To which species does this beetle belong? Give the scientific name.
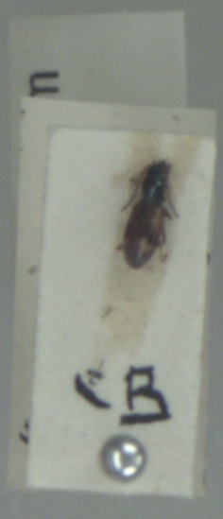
Bembidion articulatum
